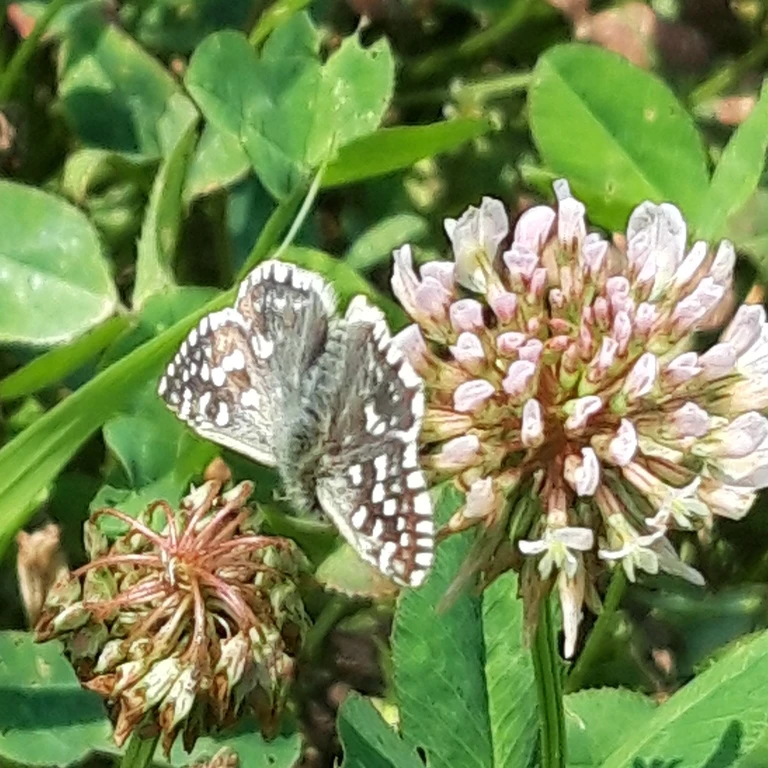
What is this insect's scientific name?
Pyrgus malvae
